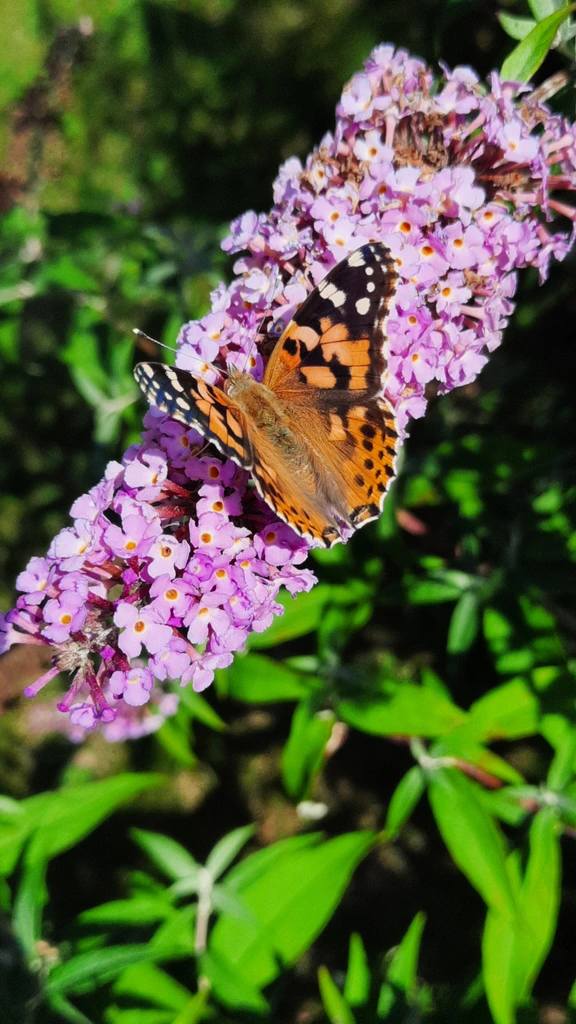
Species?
Vanessa cardui
